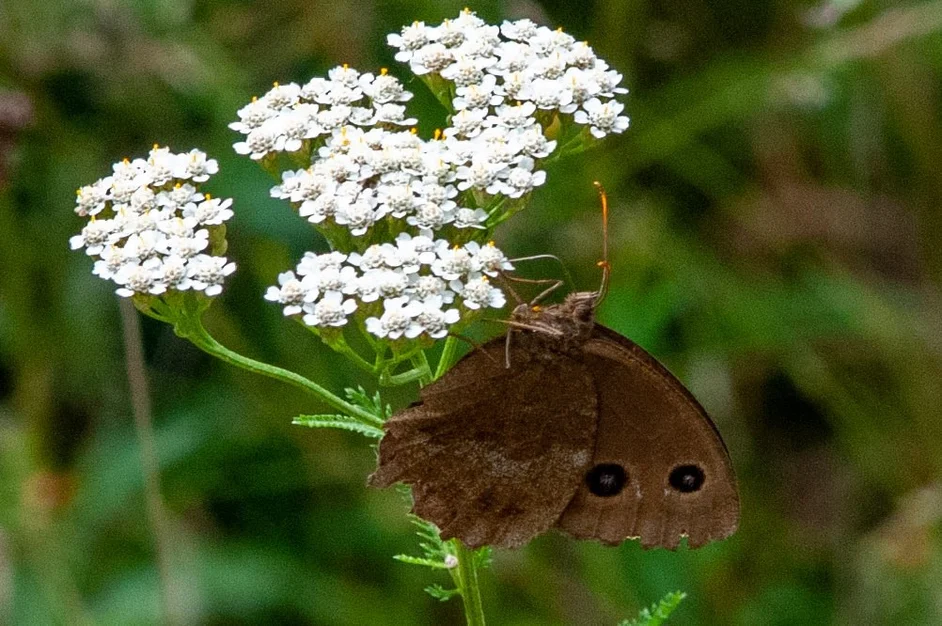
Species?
Minois dryas
